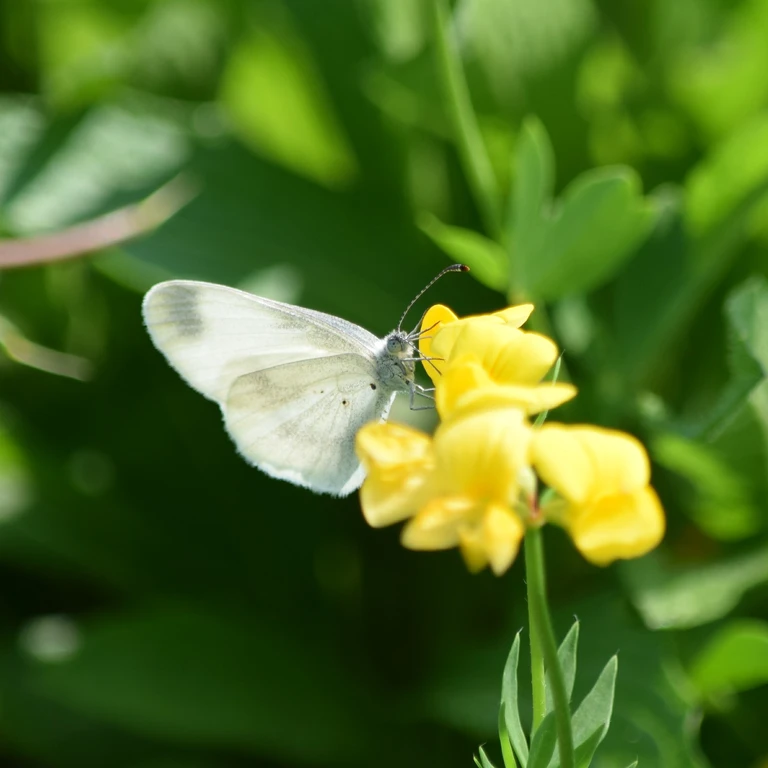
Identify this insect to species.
Leptidea sinapis/juvernica
